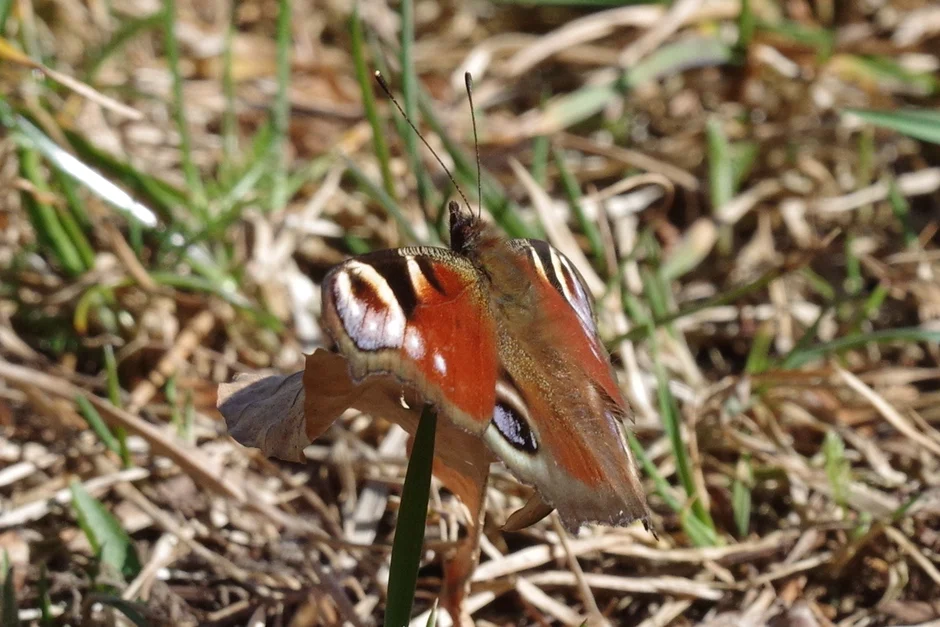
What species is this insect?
Aglais io
